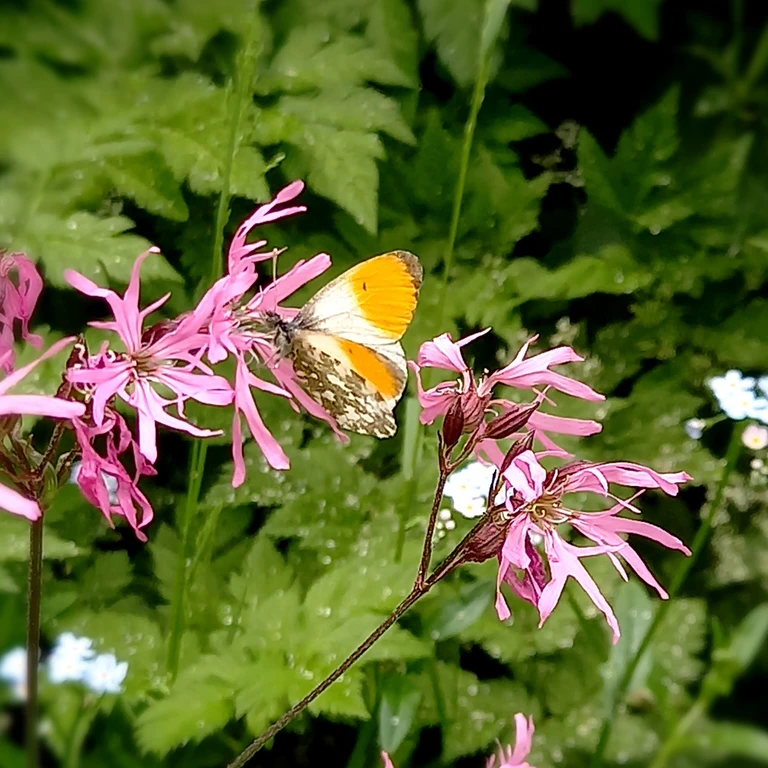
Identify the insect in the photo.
Anthocharis cardamines
